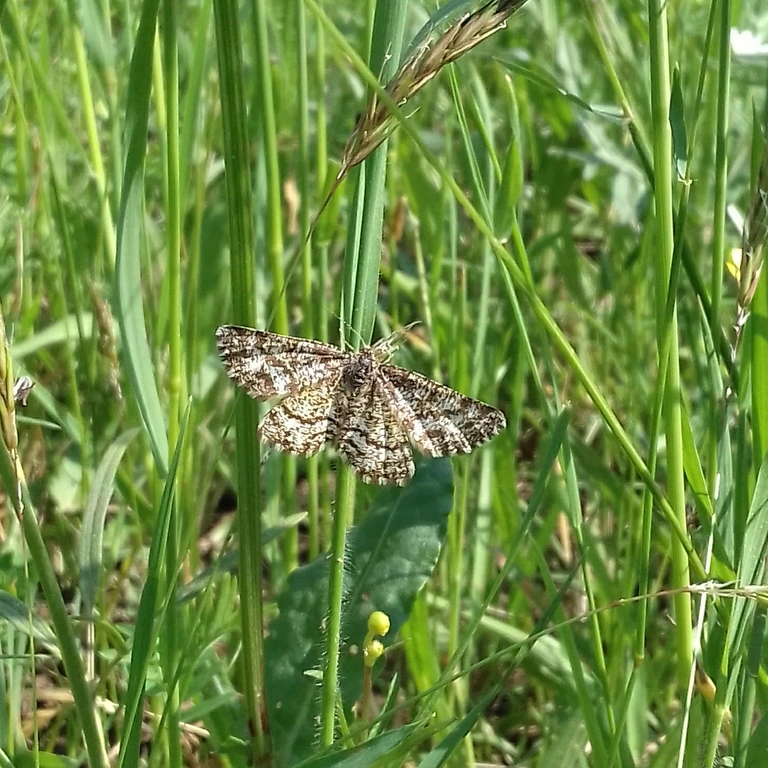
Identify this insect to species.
Ematurga atomaria
